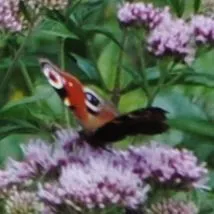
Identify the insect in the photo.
Aglais io
